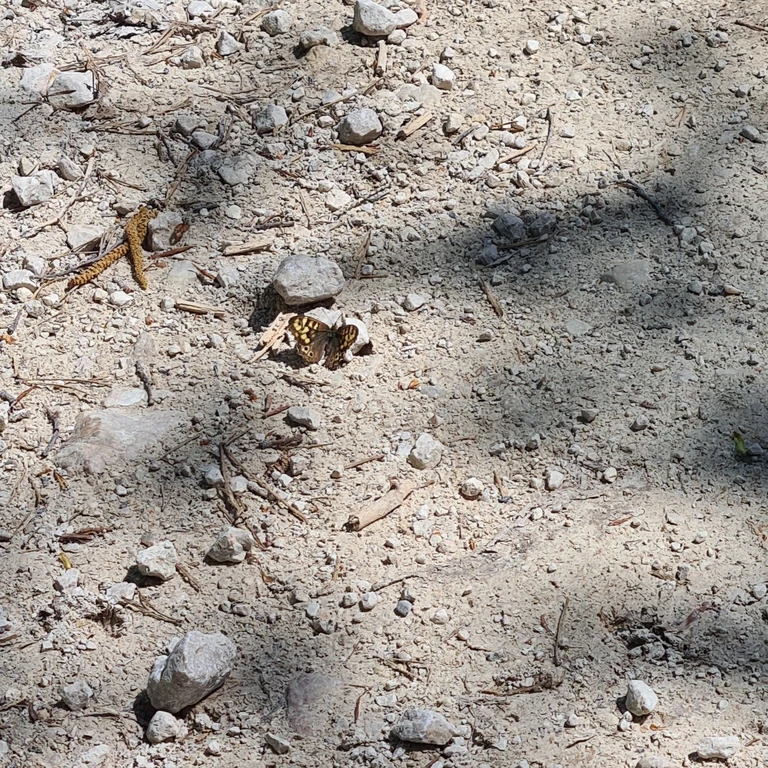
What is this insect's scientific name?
Pararge aegeria
